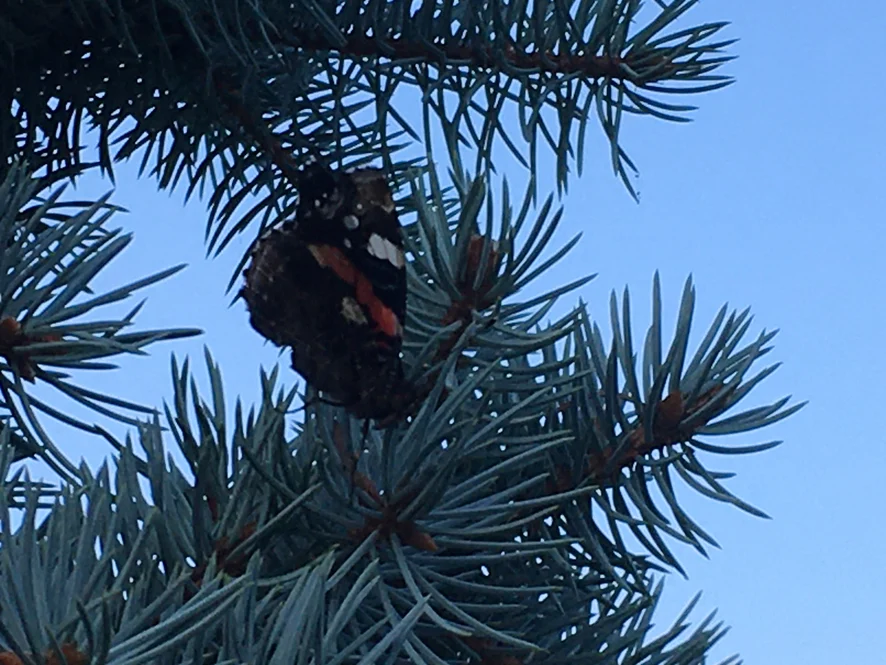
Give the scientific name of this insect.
Vanessa atalanta
